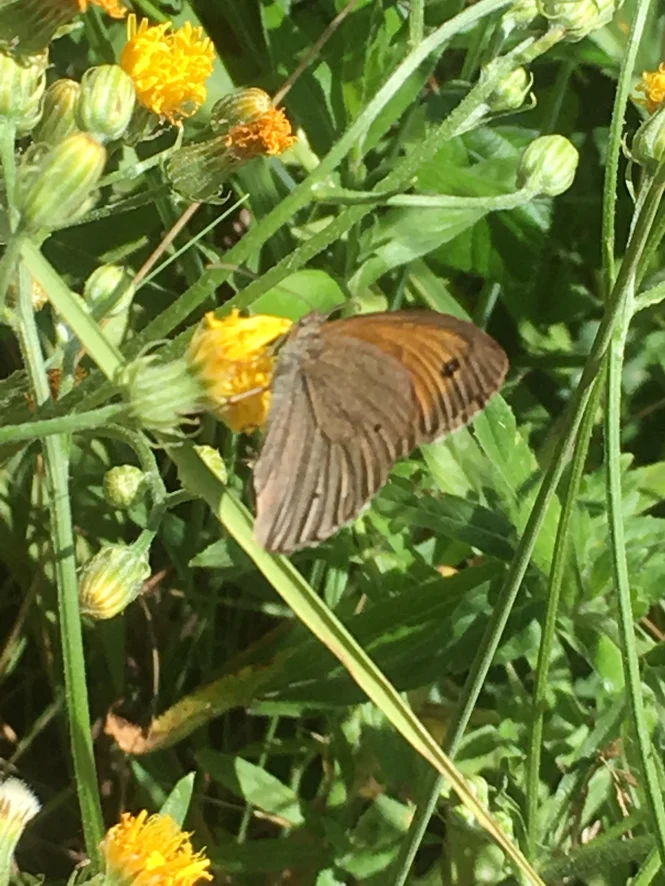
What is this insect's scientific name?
Maniola jurtina
